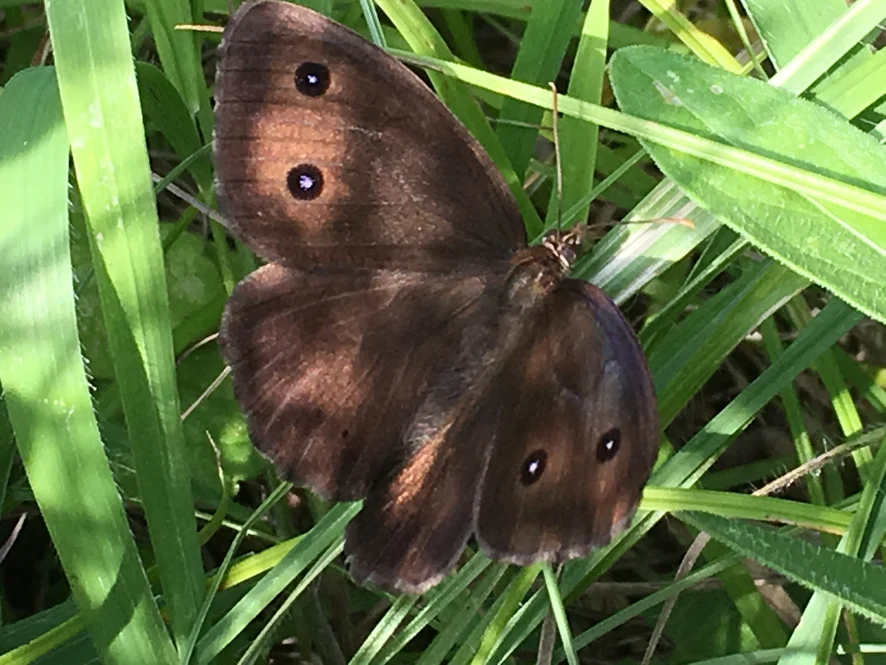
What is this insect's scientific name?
Minois dryas
